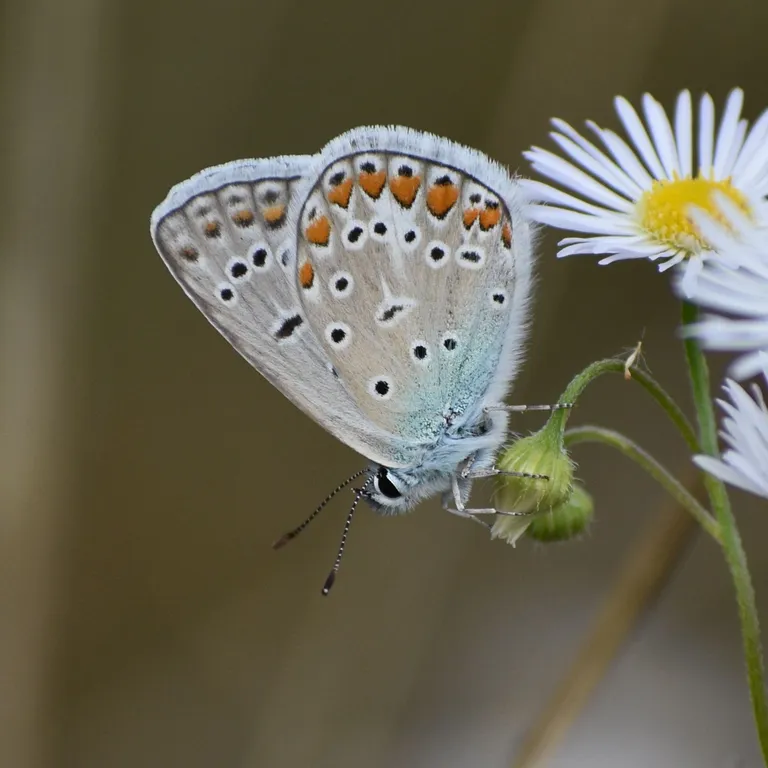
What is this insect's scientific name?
Polyommatus icarus
